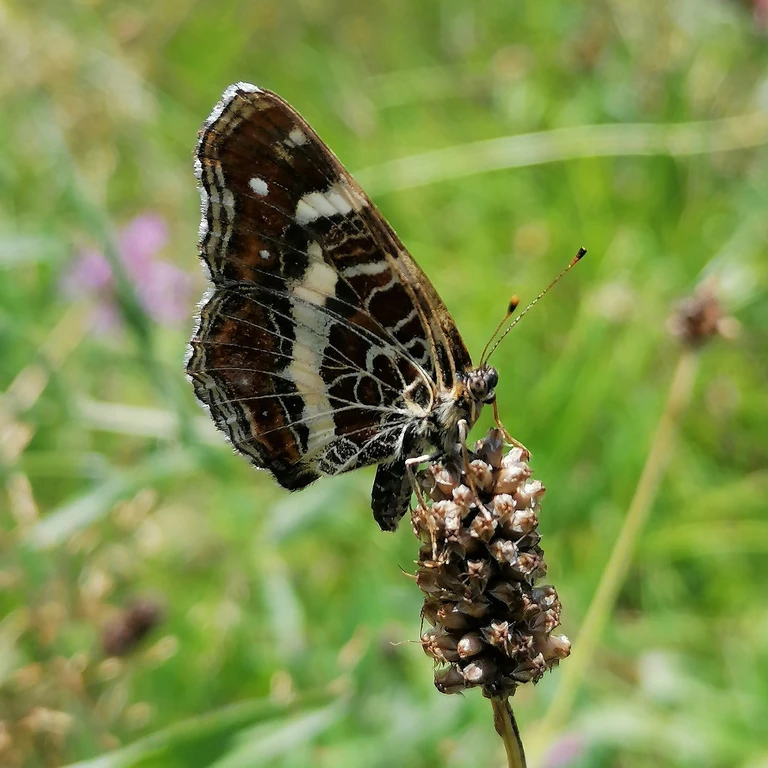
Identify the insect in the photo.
Araschnia levana
